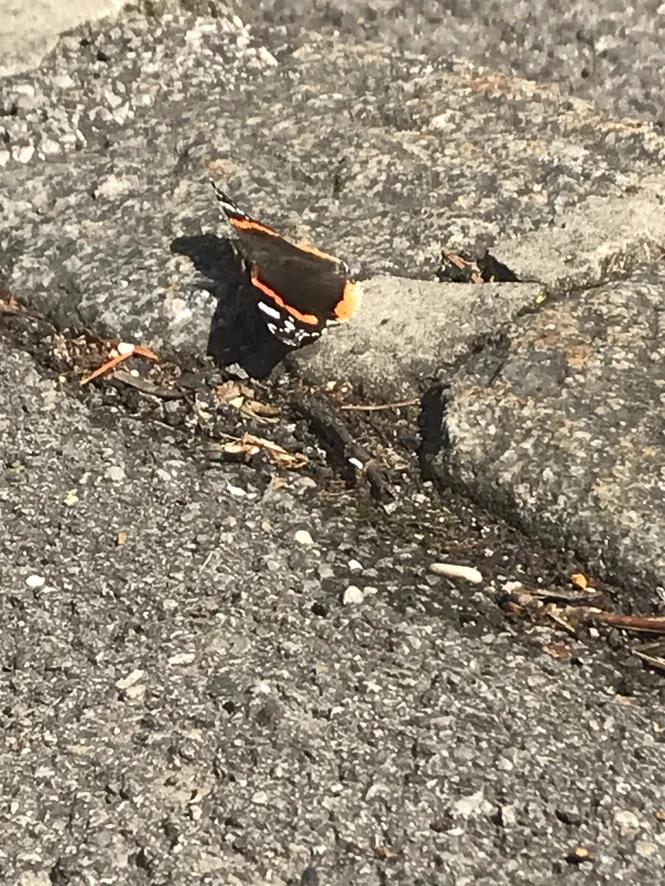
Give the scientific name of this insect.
Vanessa atalanta
